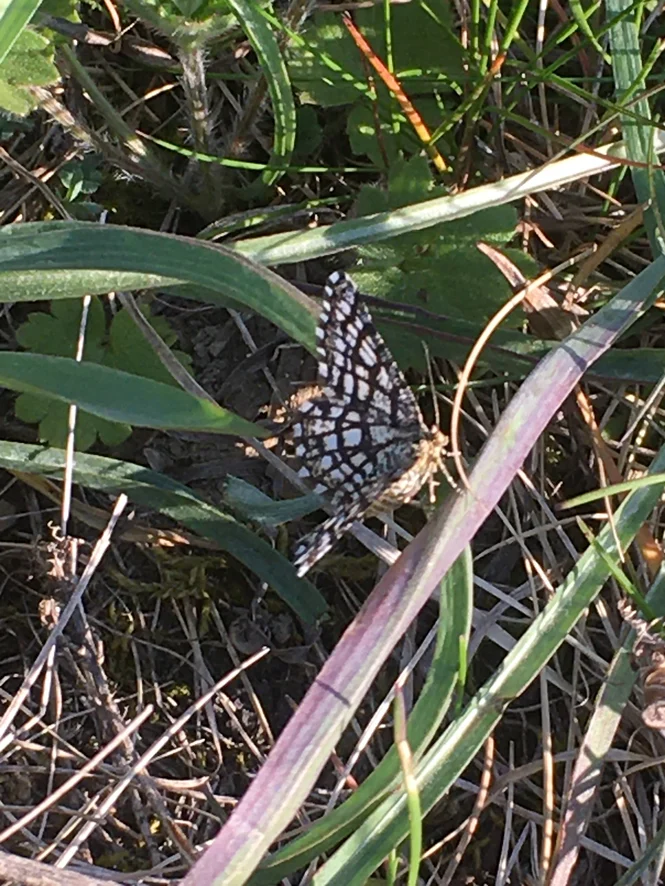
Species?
Chiasmia clathrata
